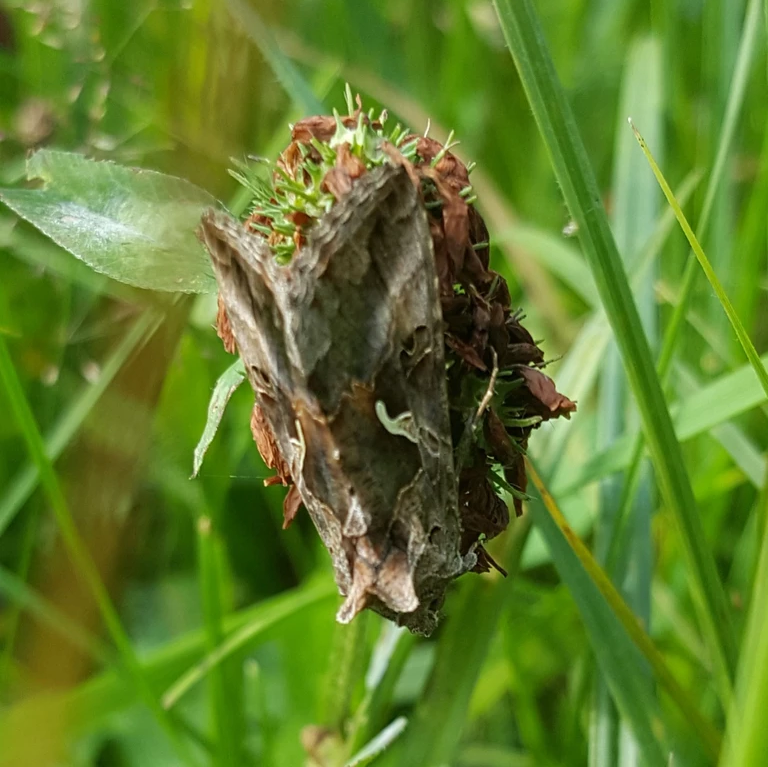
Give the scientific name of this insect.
Autographa gamma
